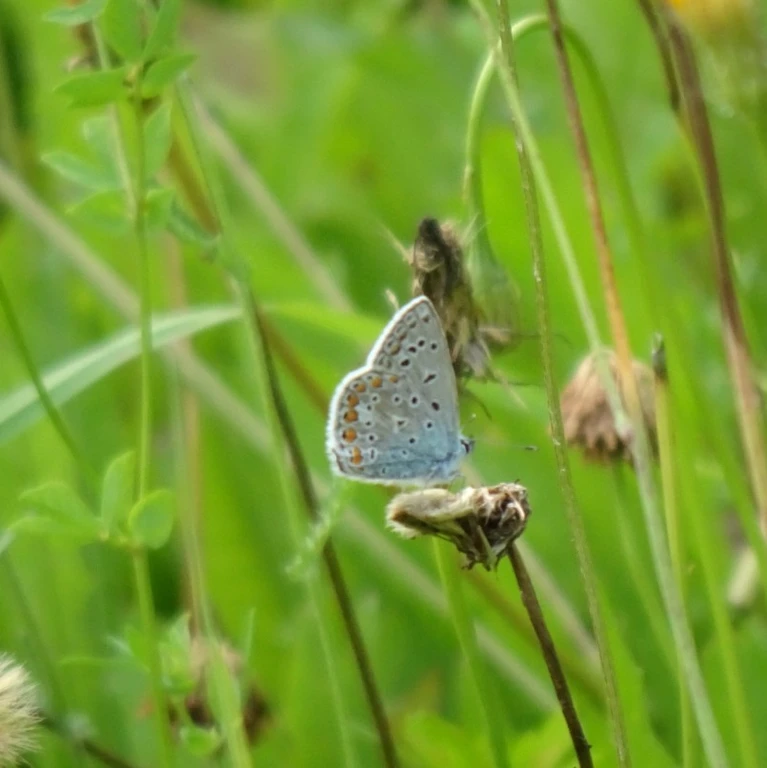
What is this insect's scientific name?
Polyommatus icarus
